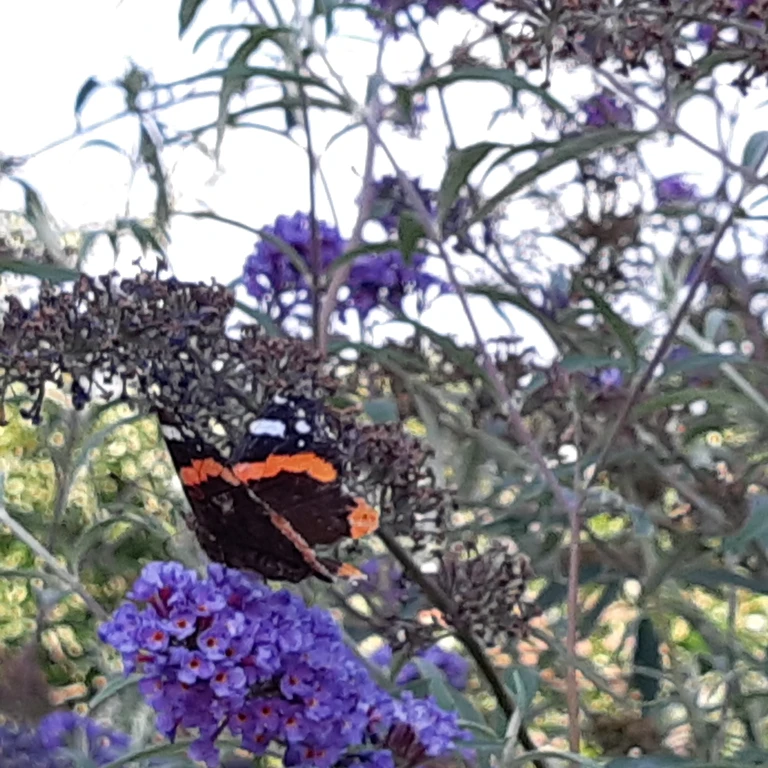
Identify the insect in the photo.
Vanessa atalanta
